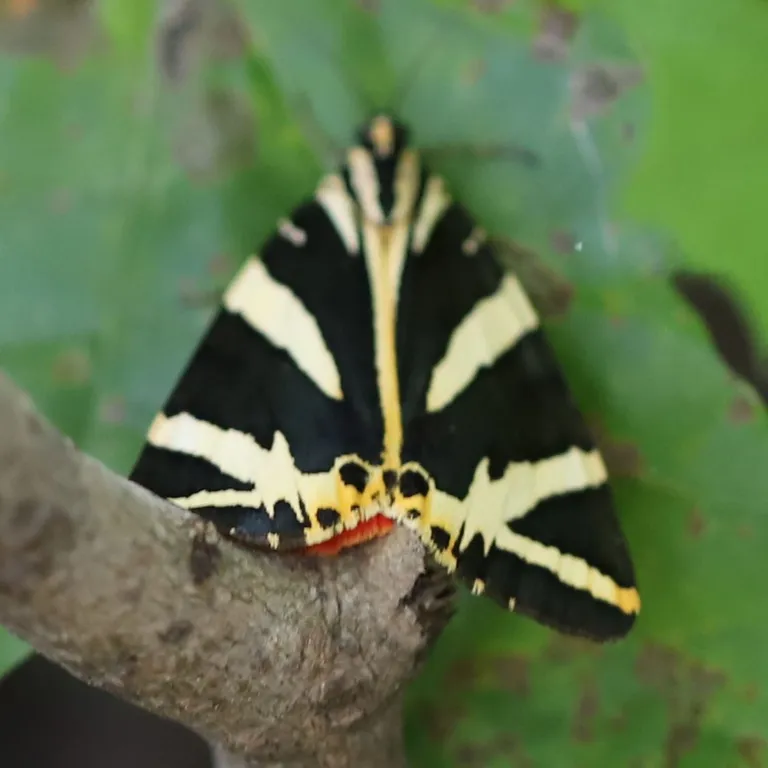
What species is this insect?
Euplagia quadripunctaria
